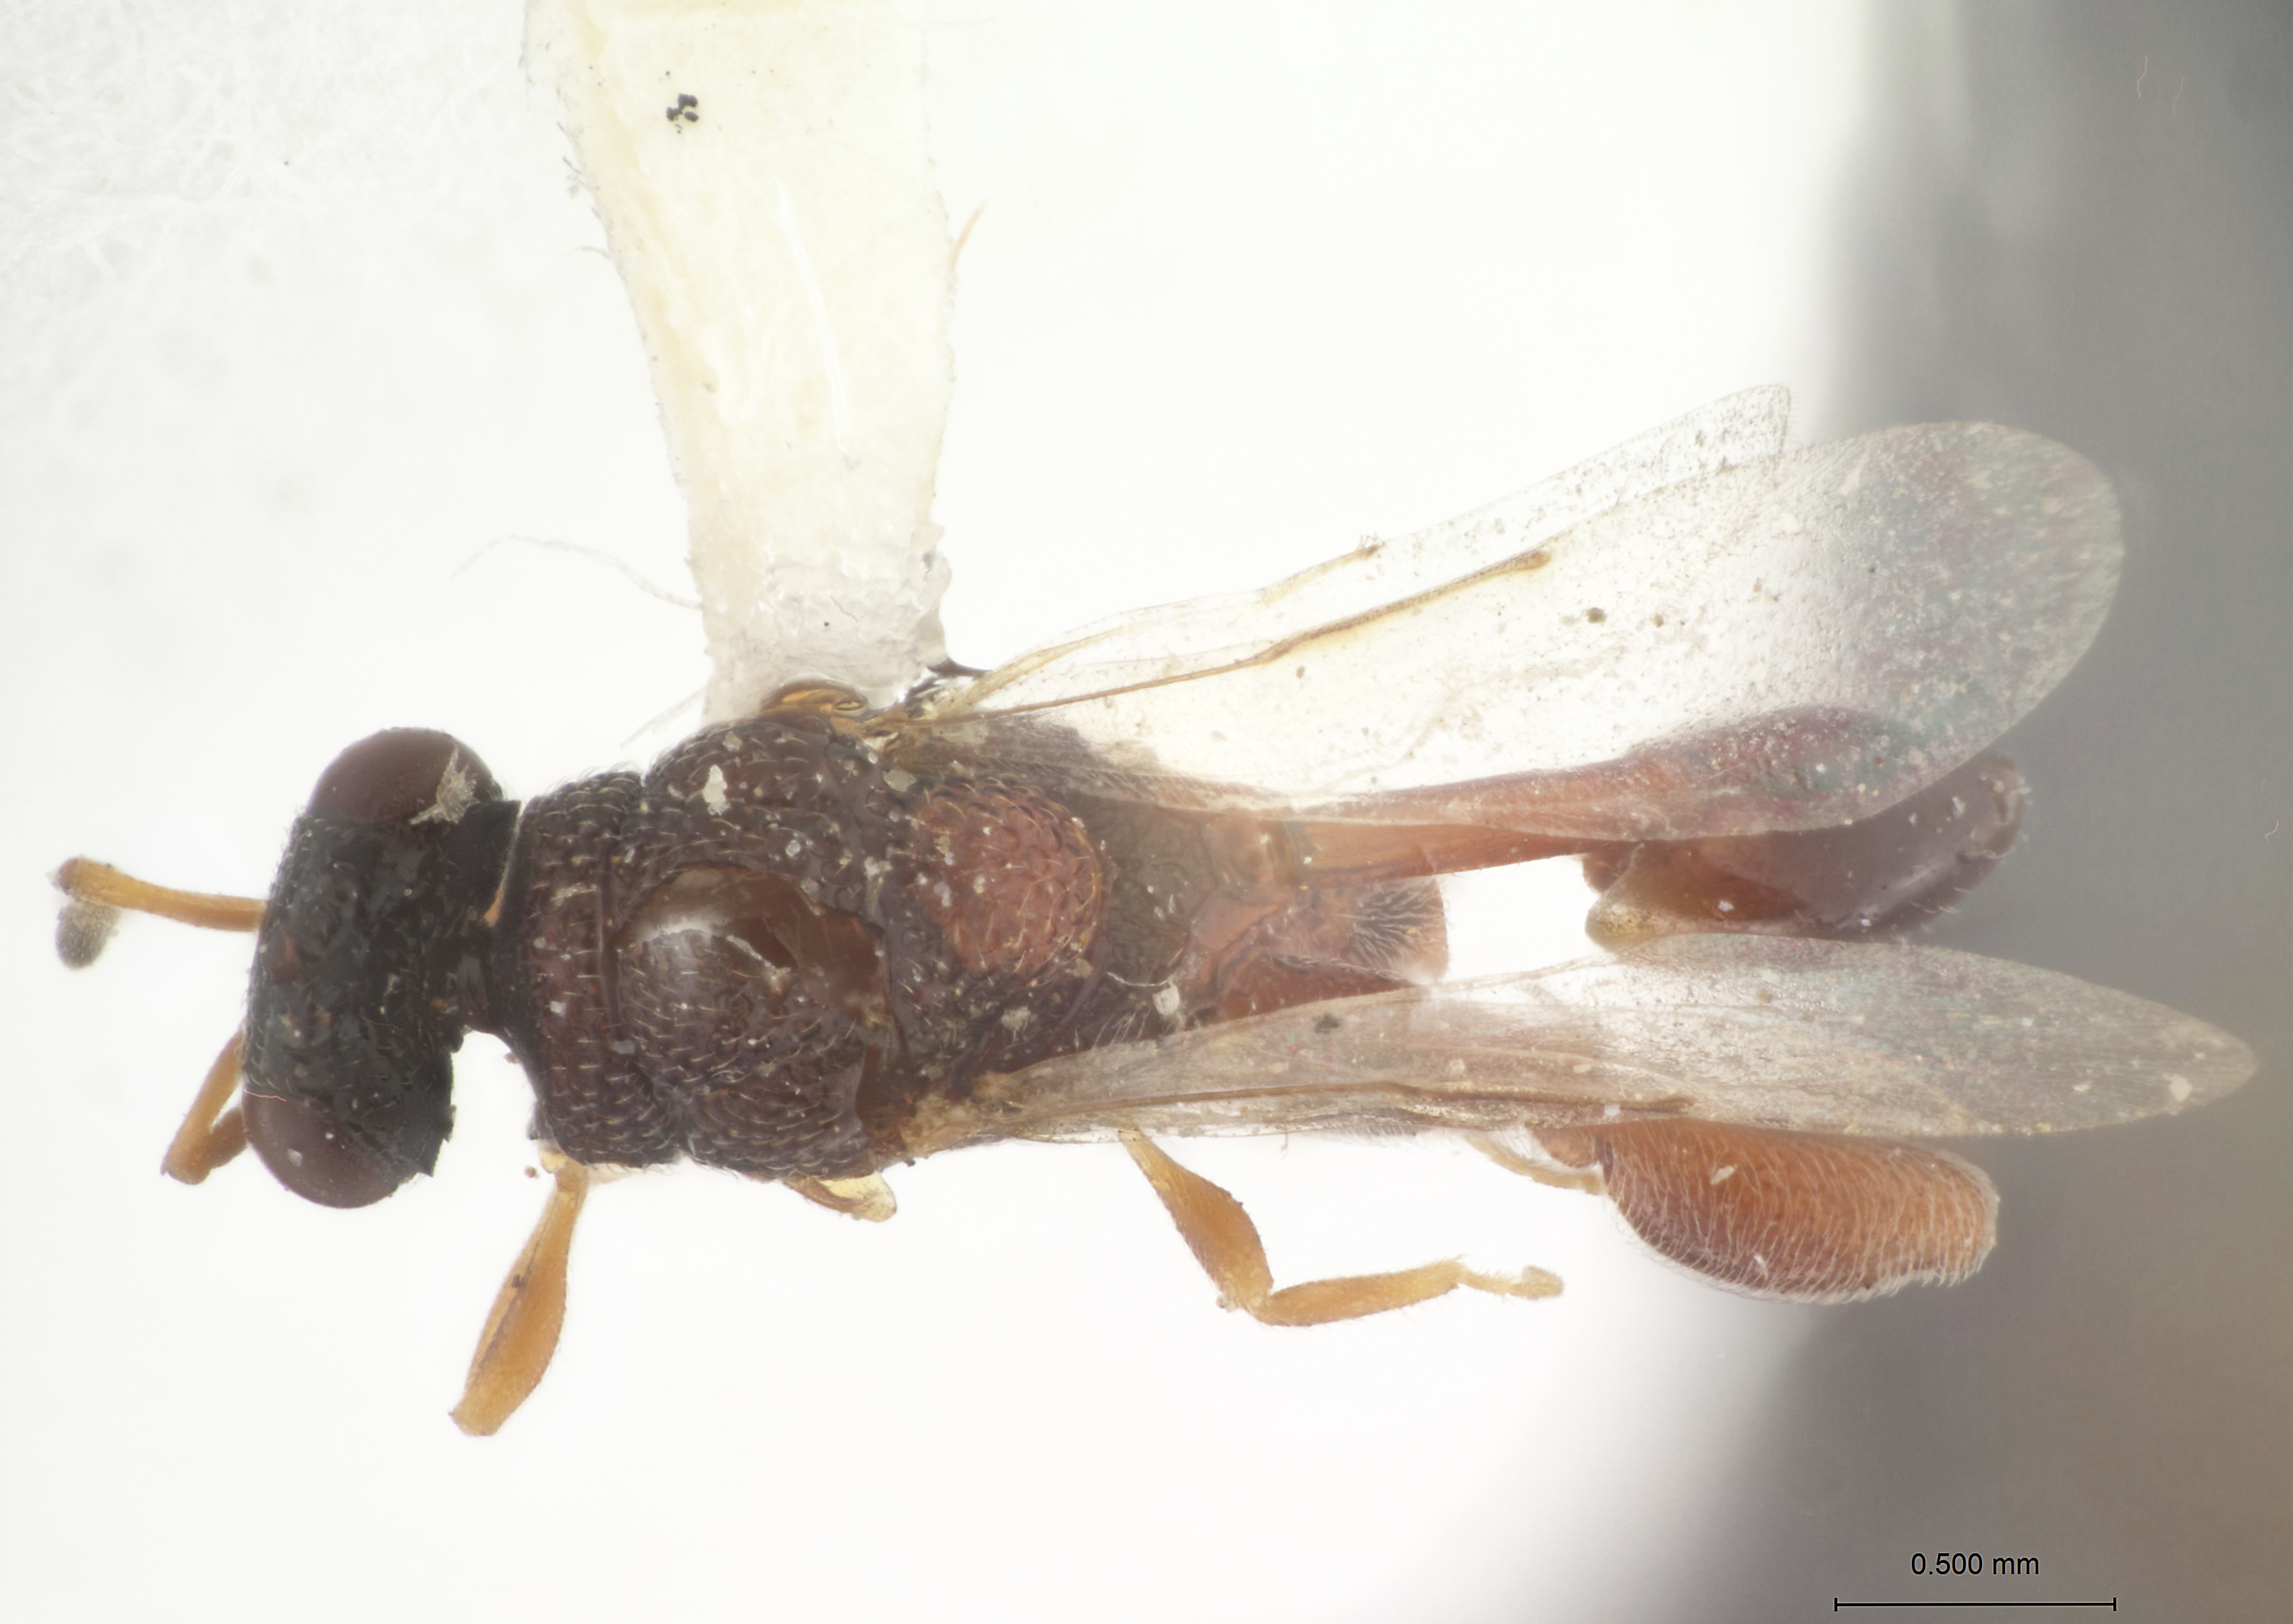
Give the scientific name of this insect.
Chalcitella monticola
